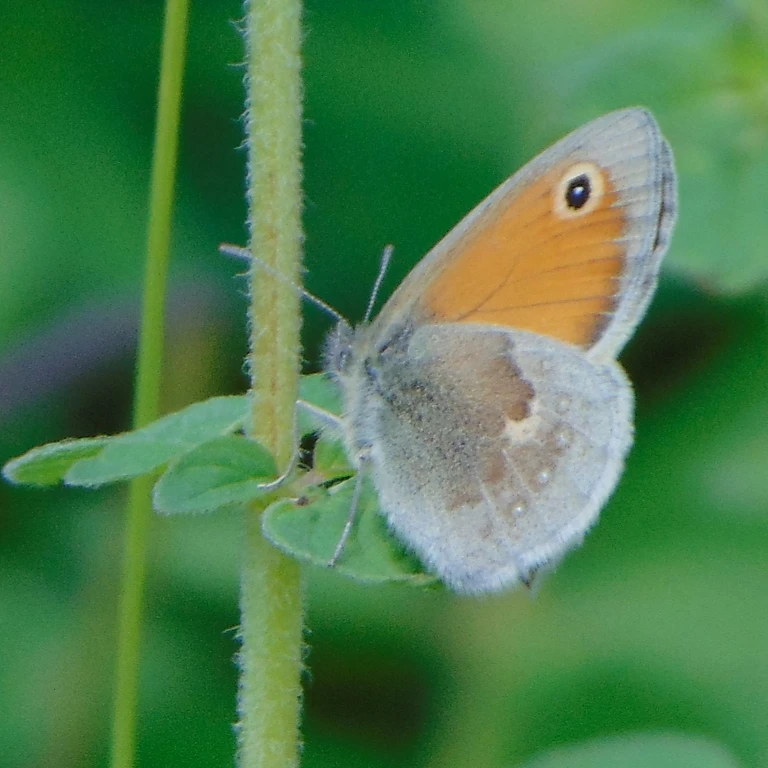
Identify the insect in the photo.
Coenonympha pamphilus
